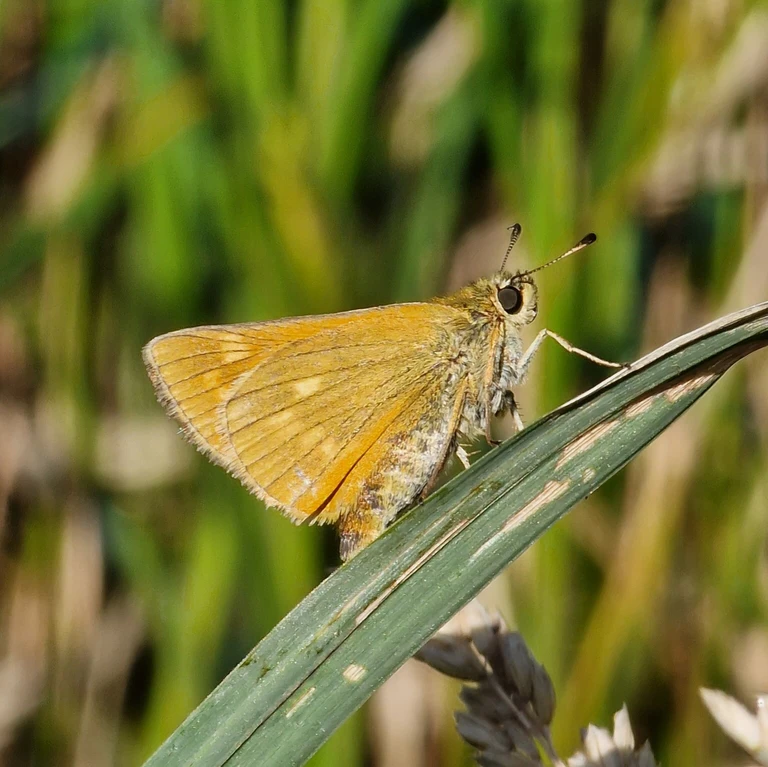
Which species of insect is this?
Ochlodes sylvanus (also Ochlodes venata)
